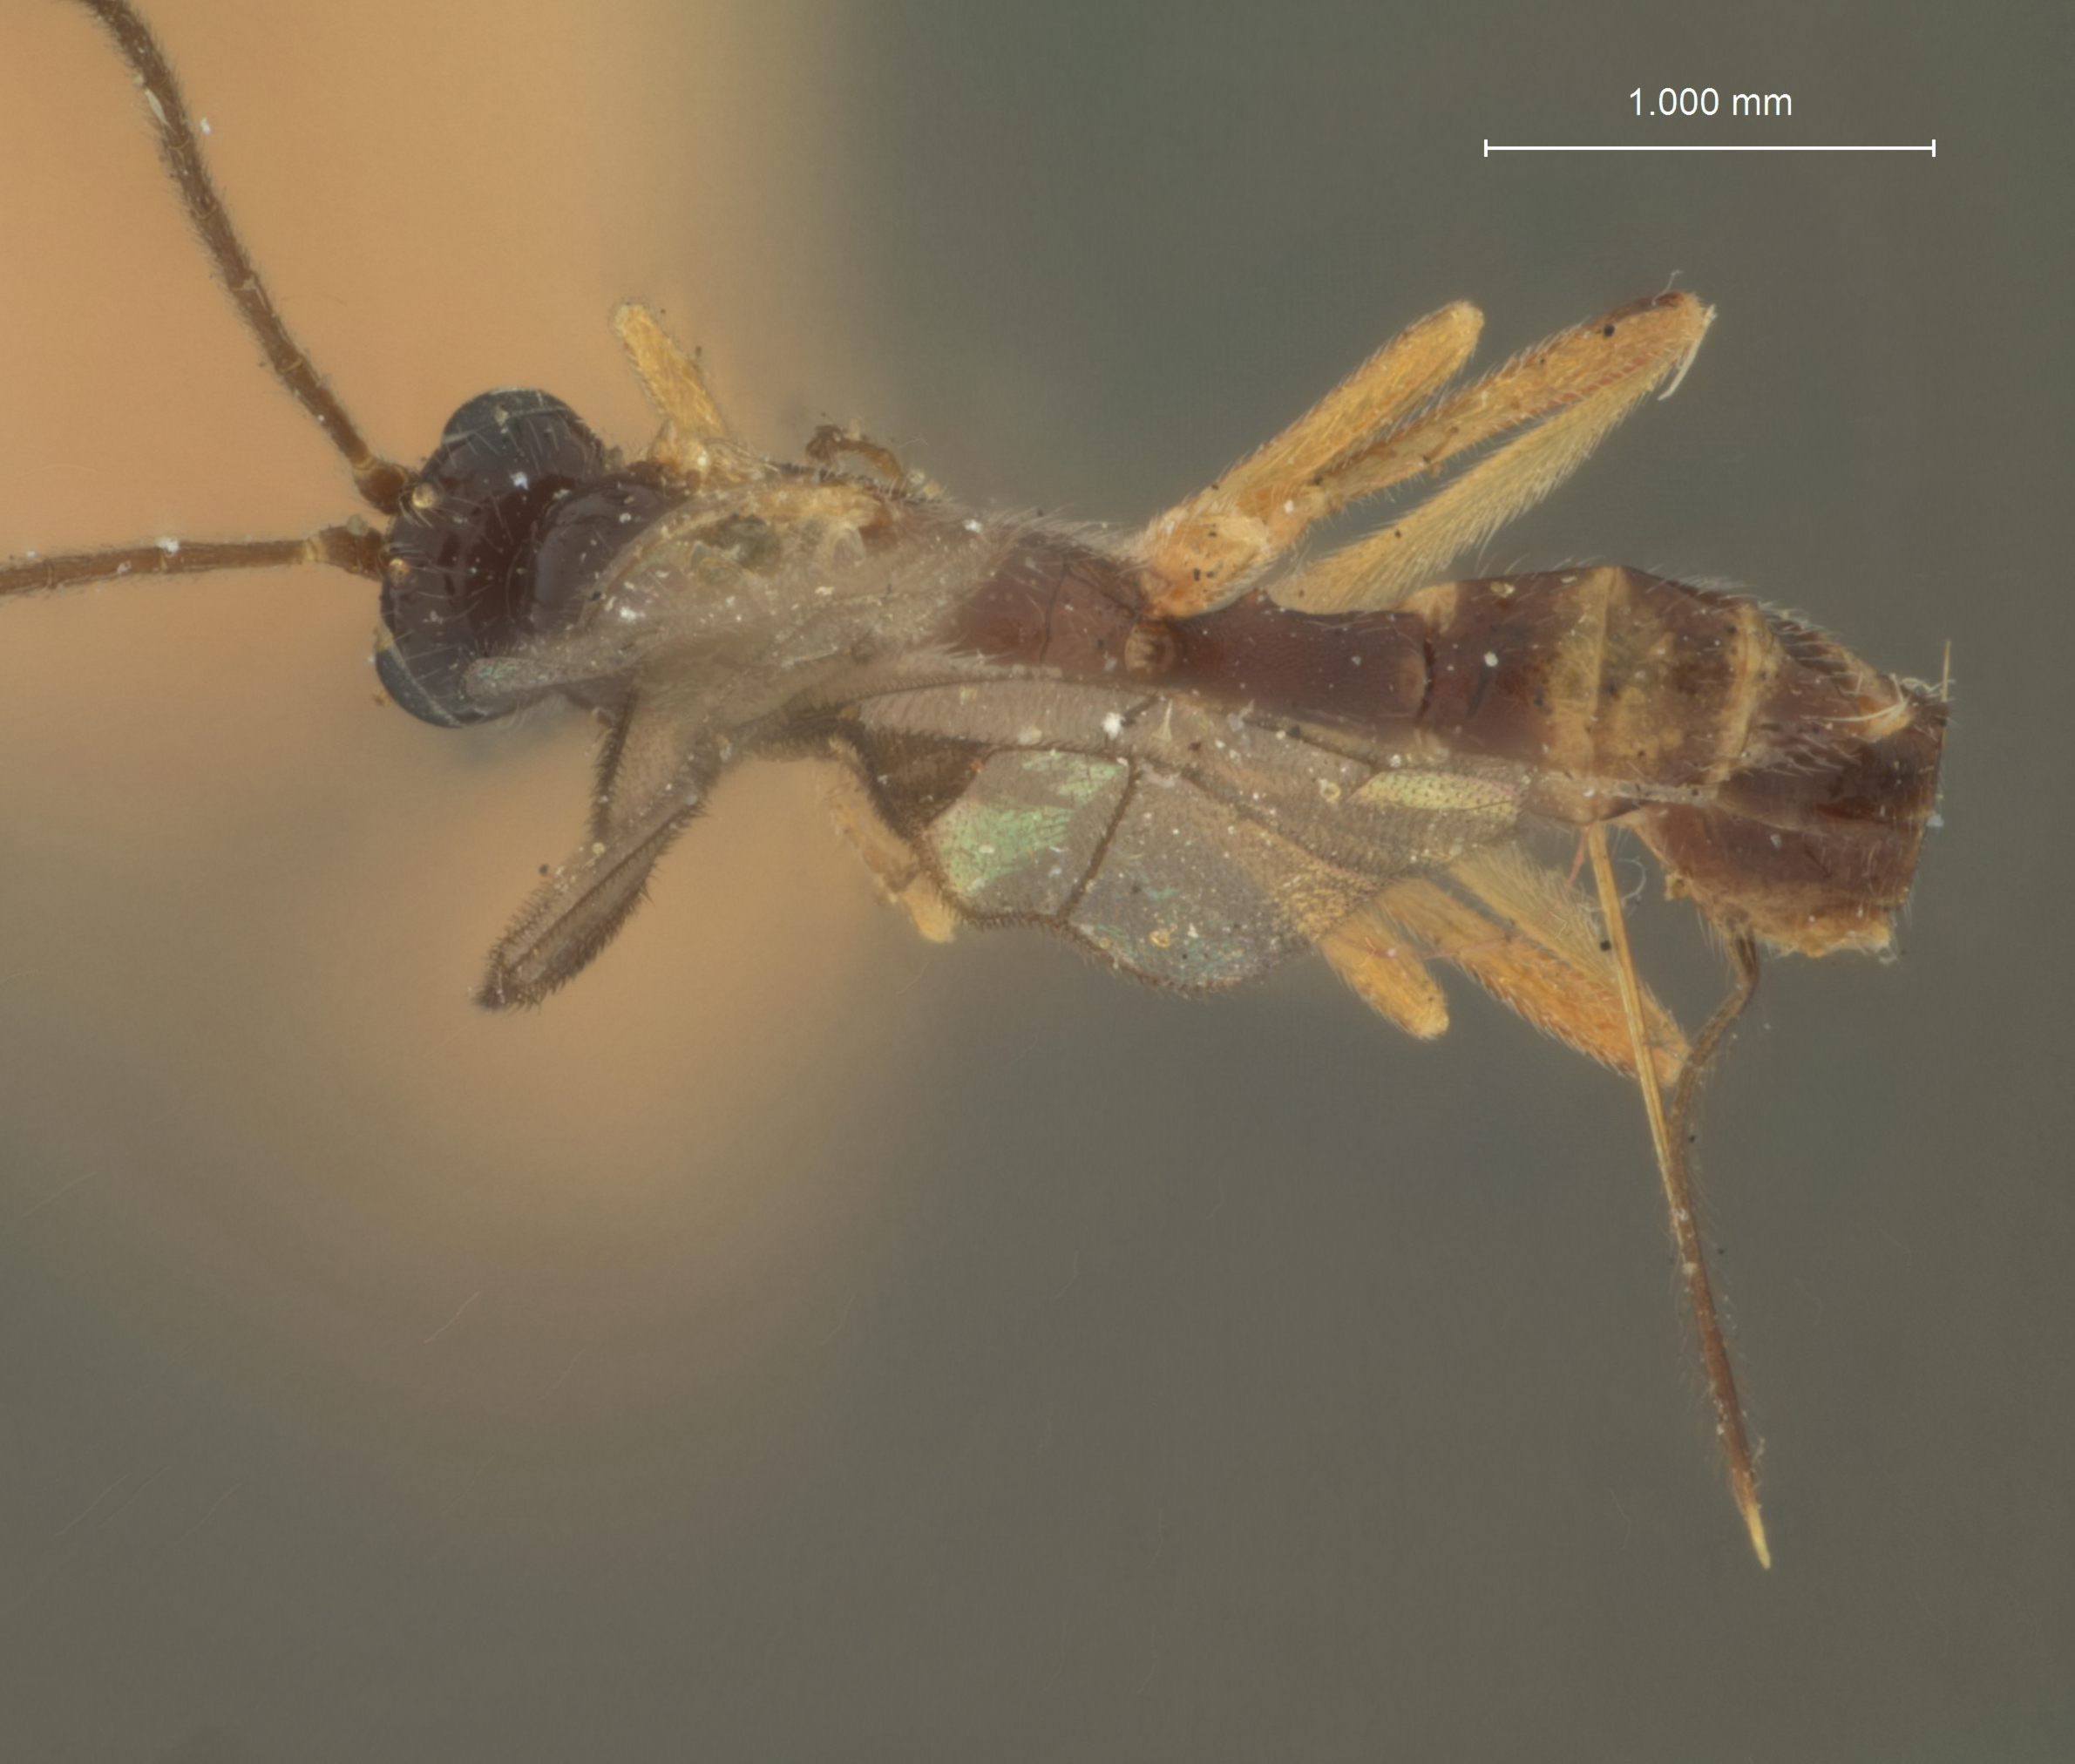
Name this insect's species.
Plectiscus orcae
